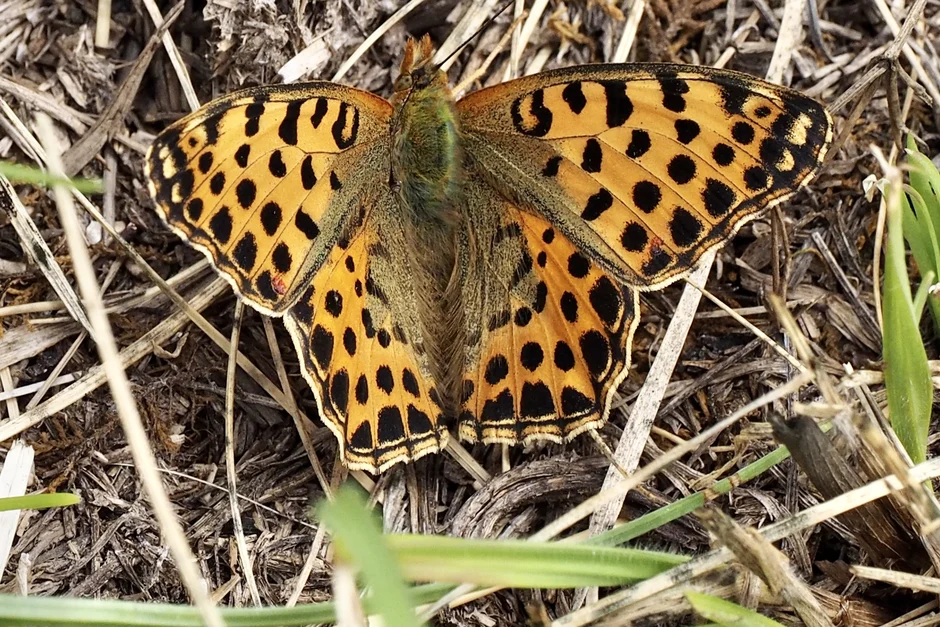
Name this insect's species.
Issoria lathonia
